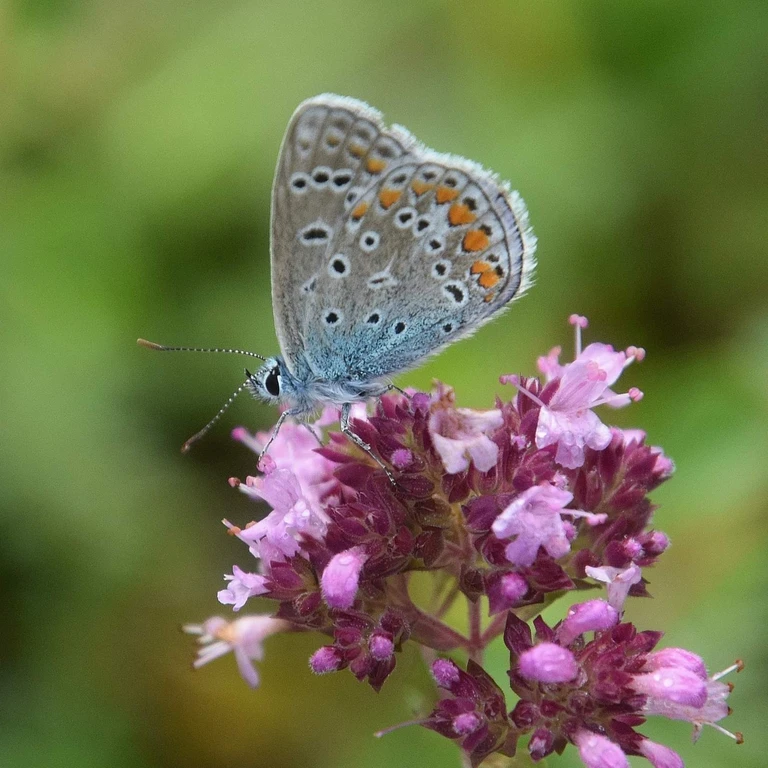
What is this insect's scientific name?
Polyommatus icarus
